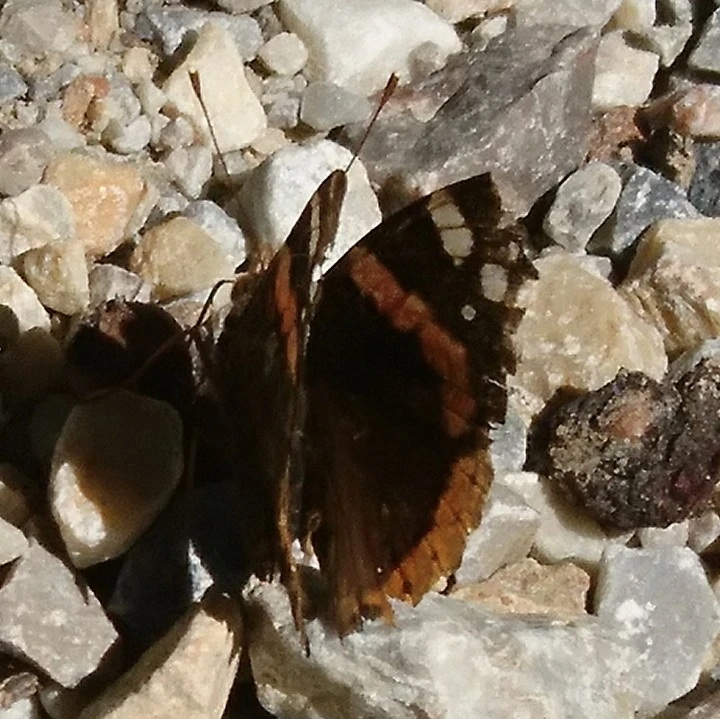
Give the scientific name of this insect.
Vanessa atalanta
